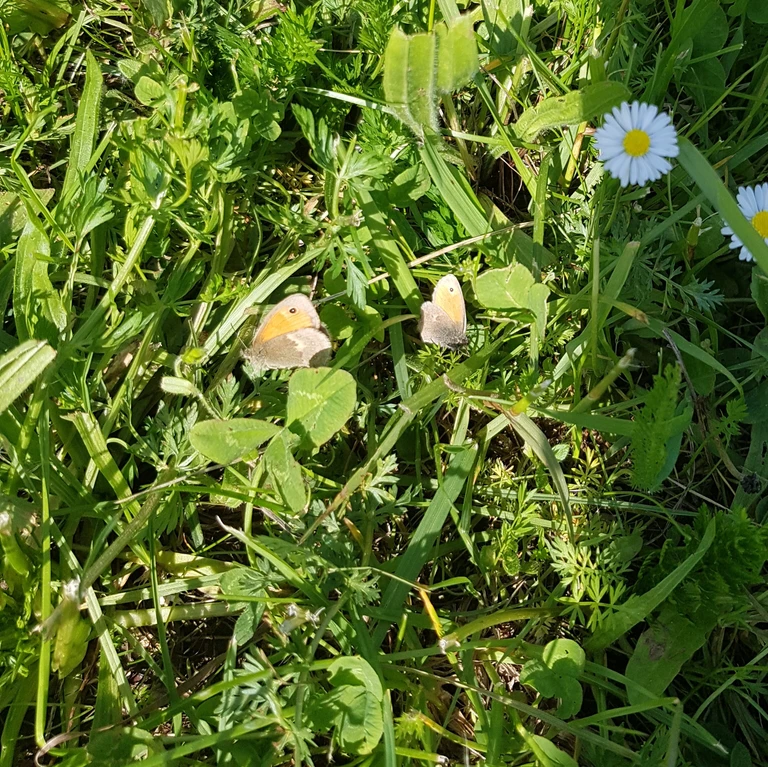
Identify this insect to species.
Coenonympha pamphilus
